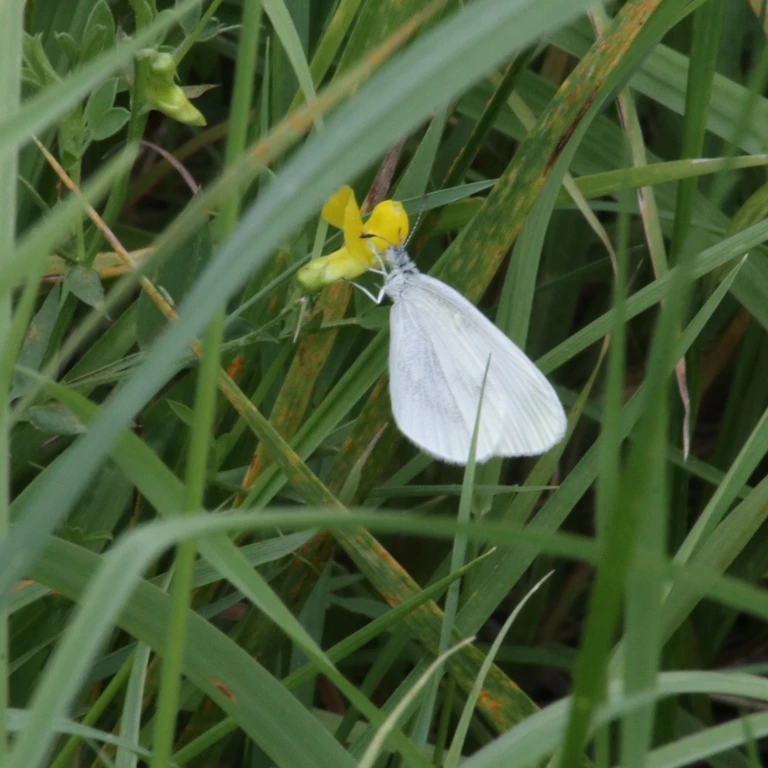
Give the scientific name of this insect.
Leptidea sinapis/juvernica
